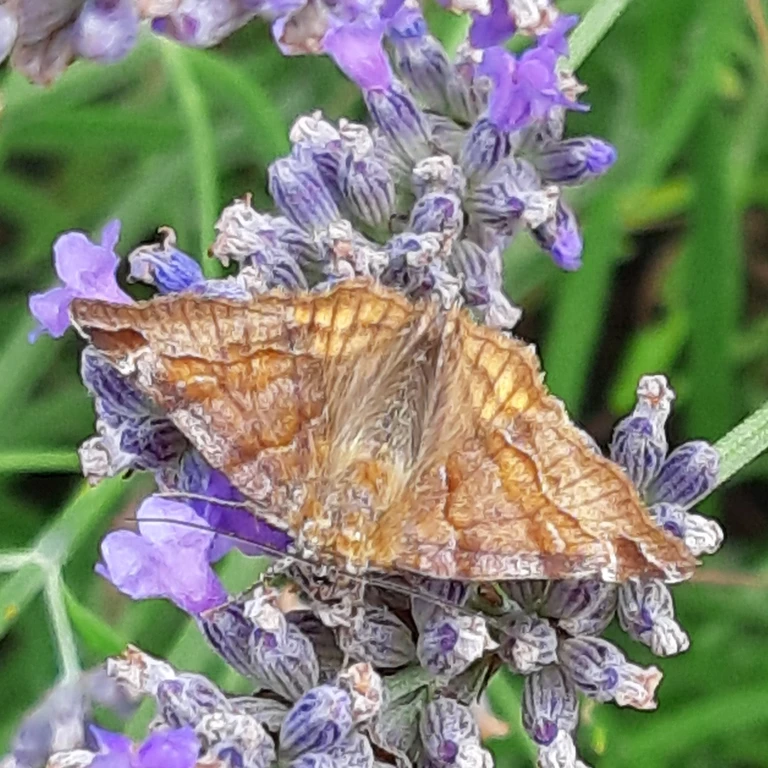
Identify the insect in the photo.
Euclidia glyphica
